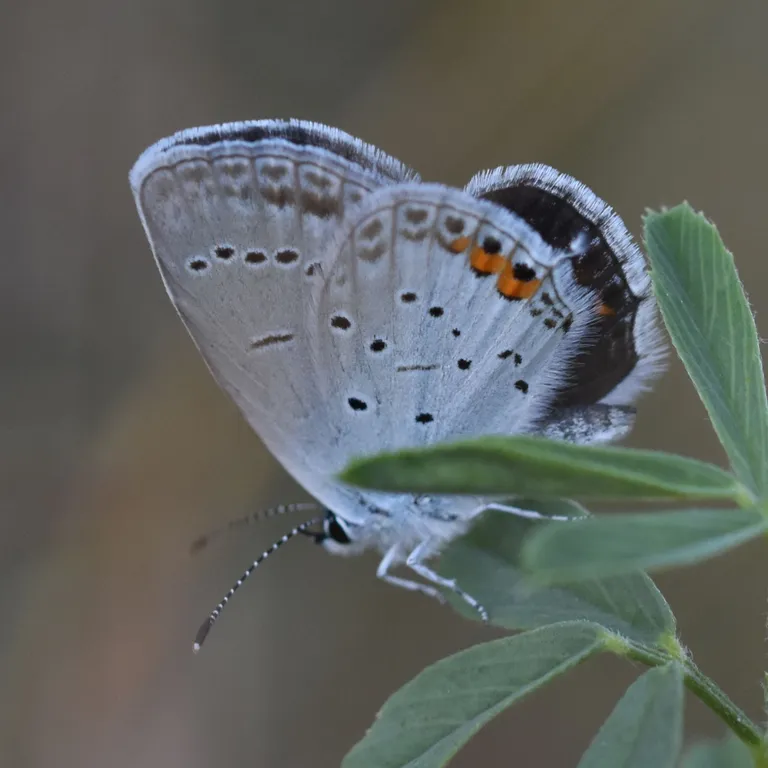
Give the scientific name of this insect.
Cupido argiades (also Elkalyce argiades)
